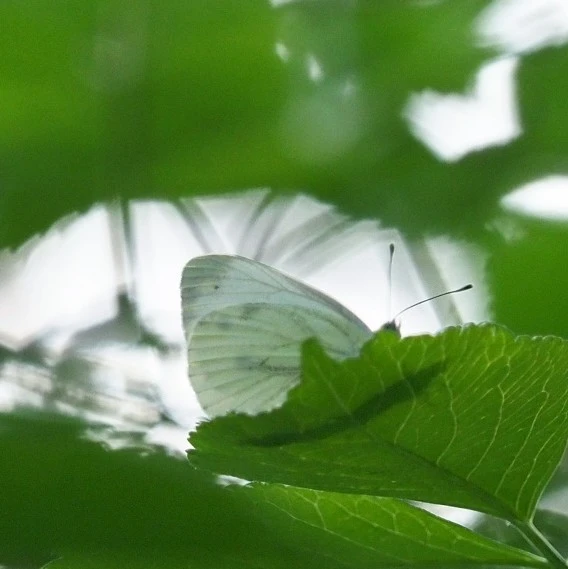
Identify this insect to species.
Pieris napi
